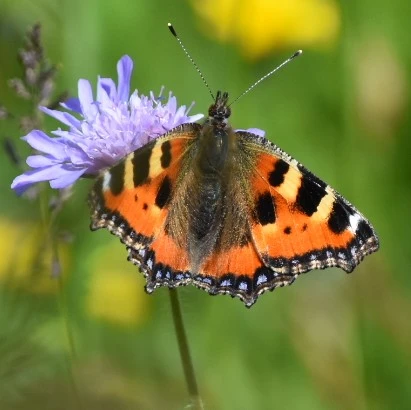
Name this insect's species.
Aglais urticae
